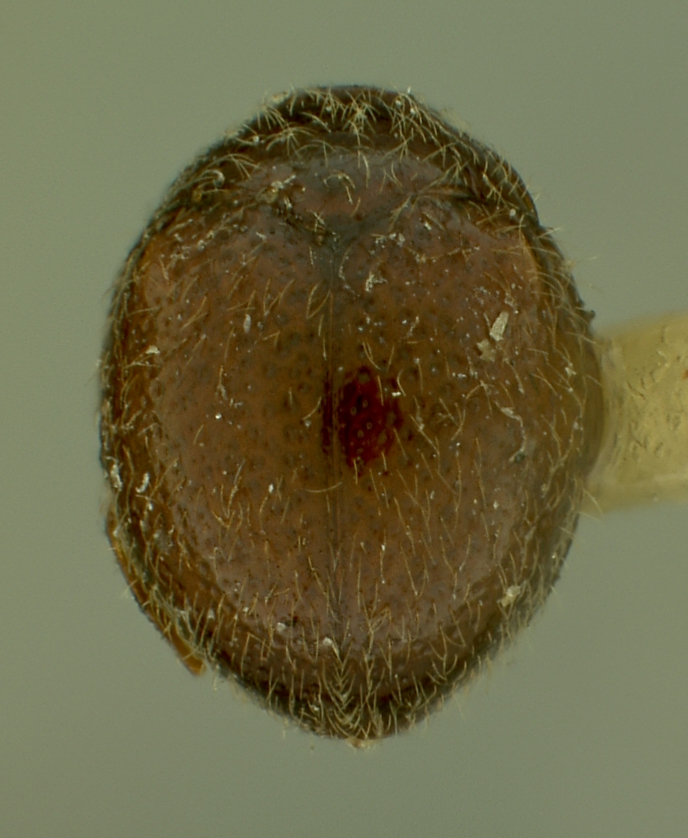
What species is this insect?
Anamorphus pusillus
